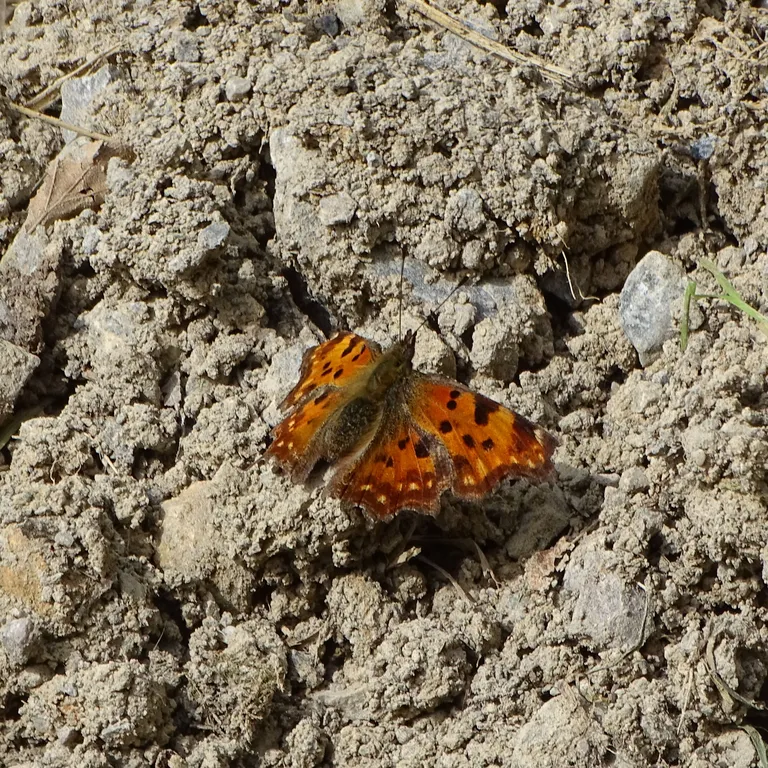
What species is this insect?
Polygonia c-album
